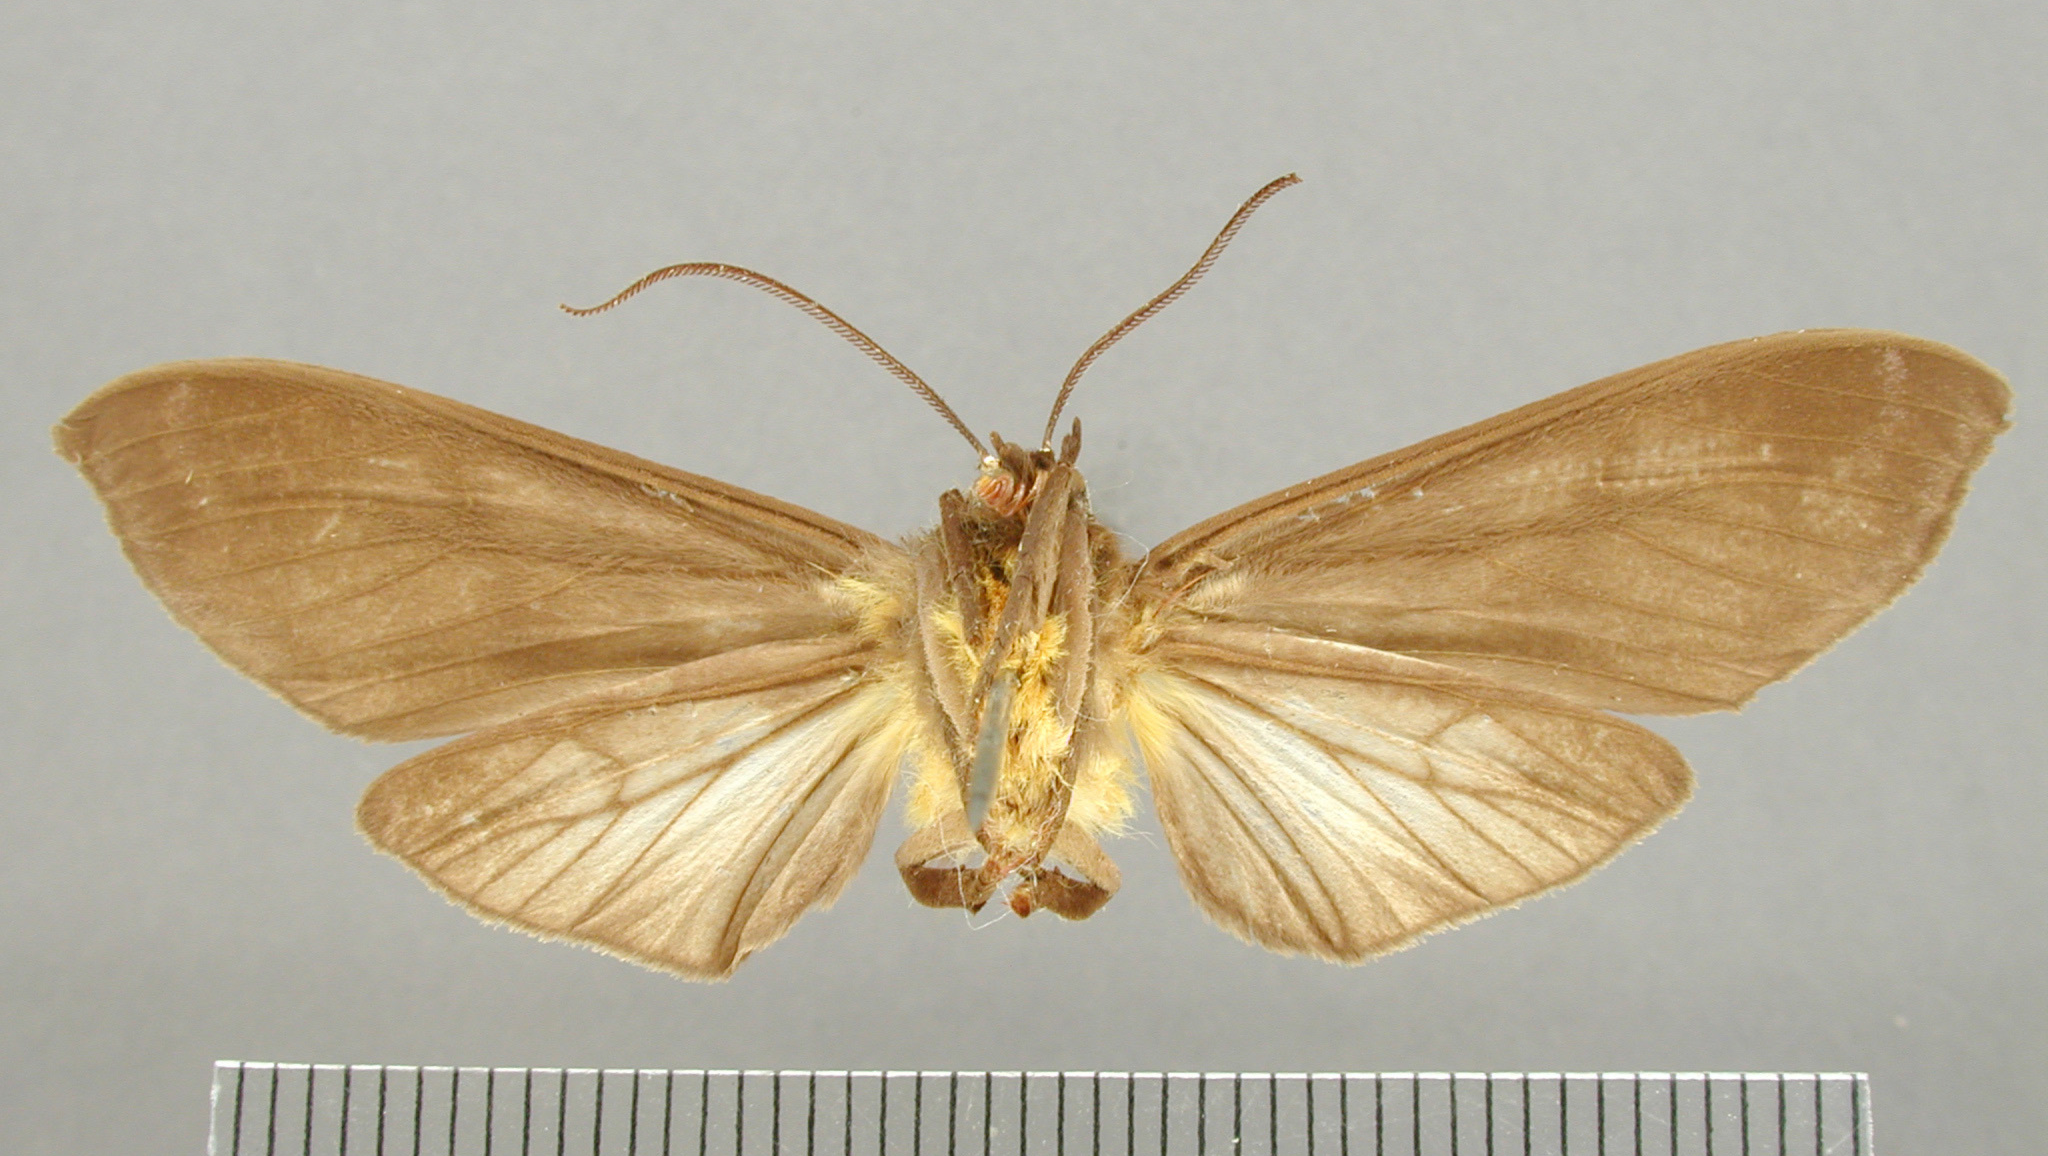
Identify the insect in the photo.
Pachydota josefina
